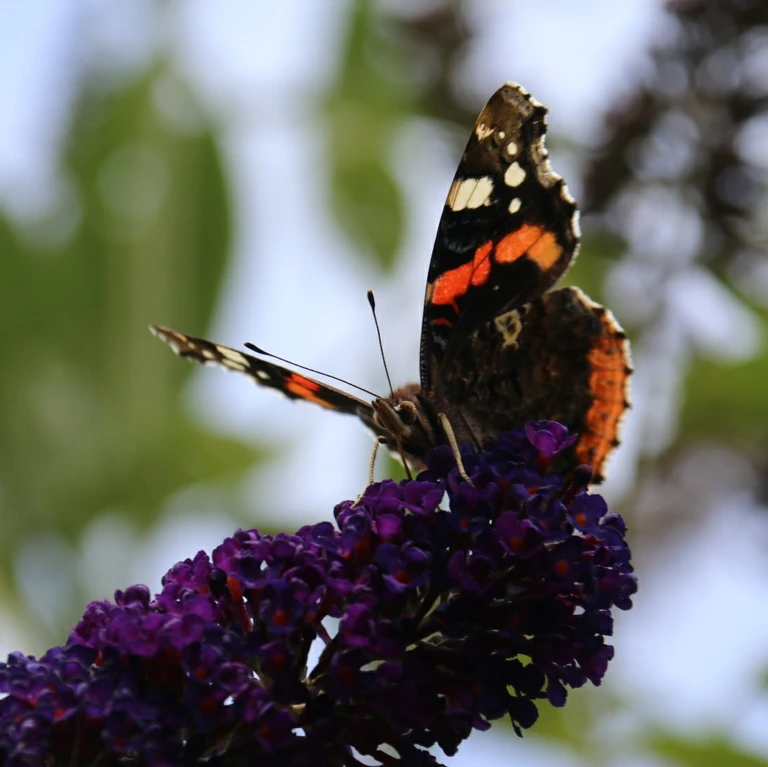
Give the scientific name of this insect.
Vanessa atalanta
